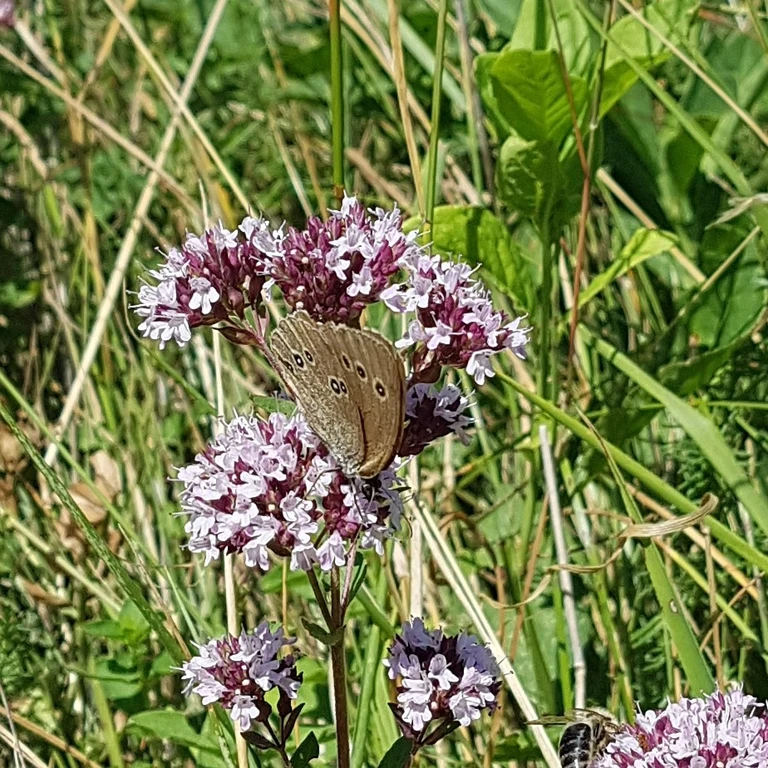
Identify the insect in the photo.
Aphantopus hyperantus
